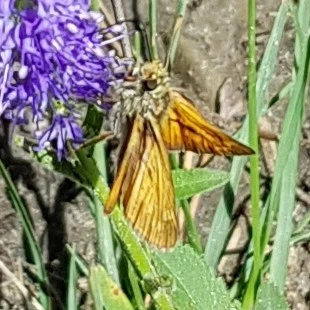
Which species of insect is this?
Ochlodes sylvanus (also Ochlodes venata)
